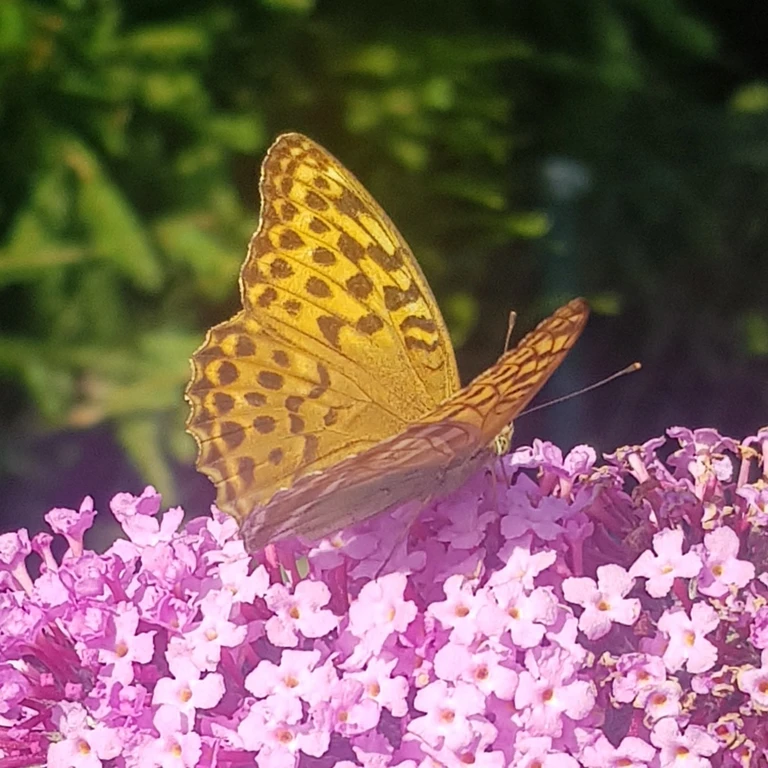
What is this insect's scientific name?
Argynnis paphia
